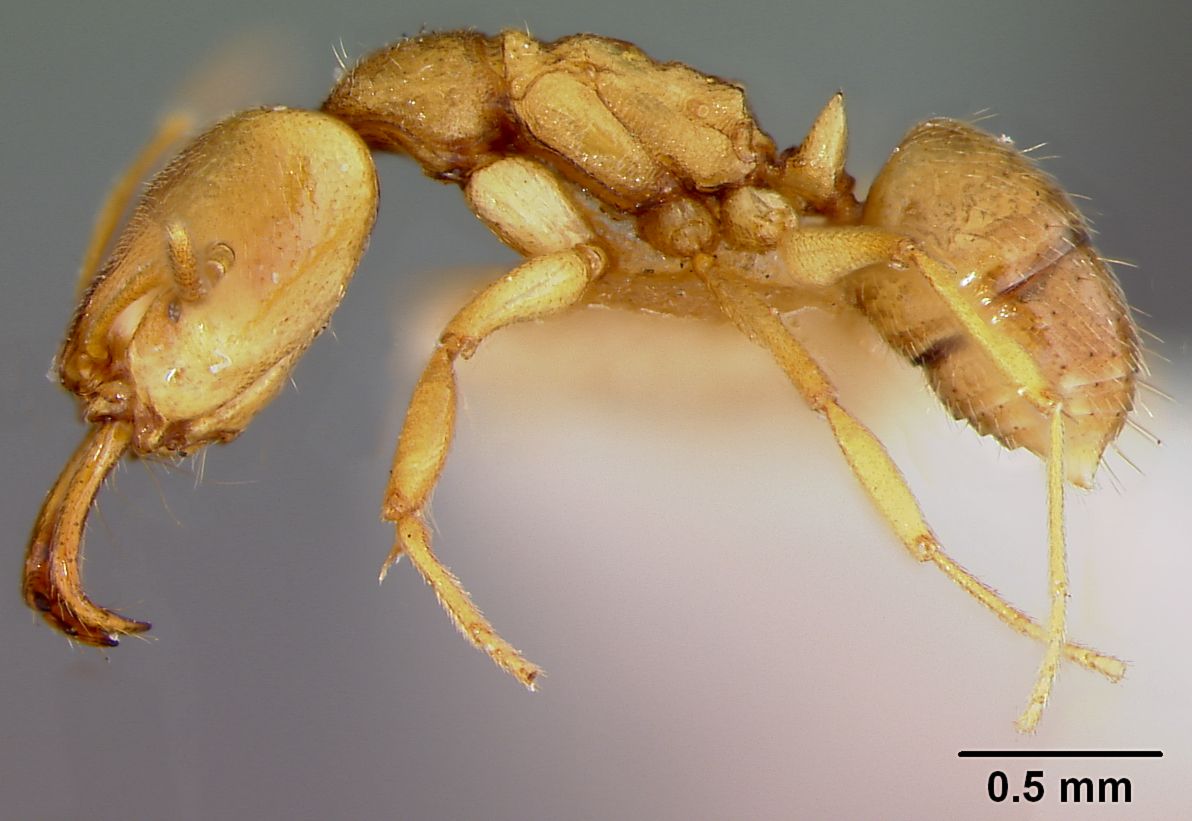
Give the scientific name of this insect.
Anochetus minans
